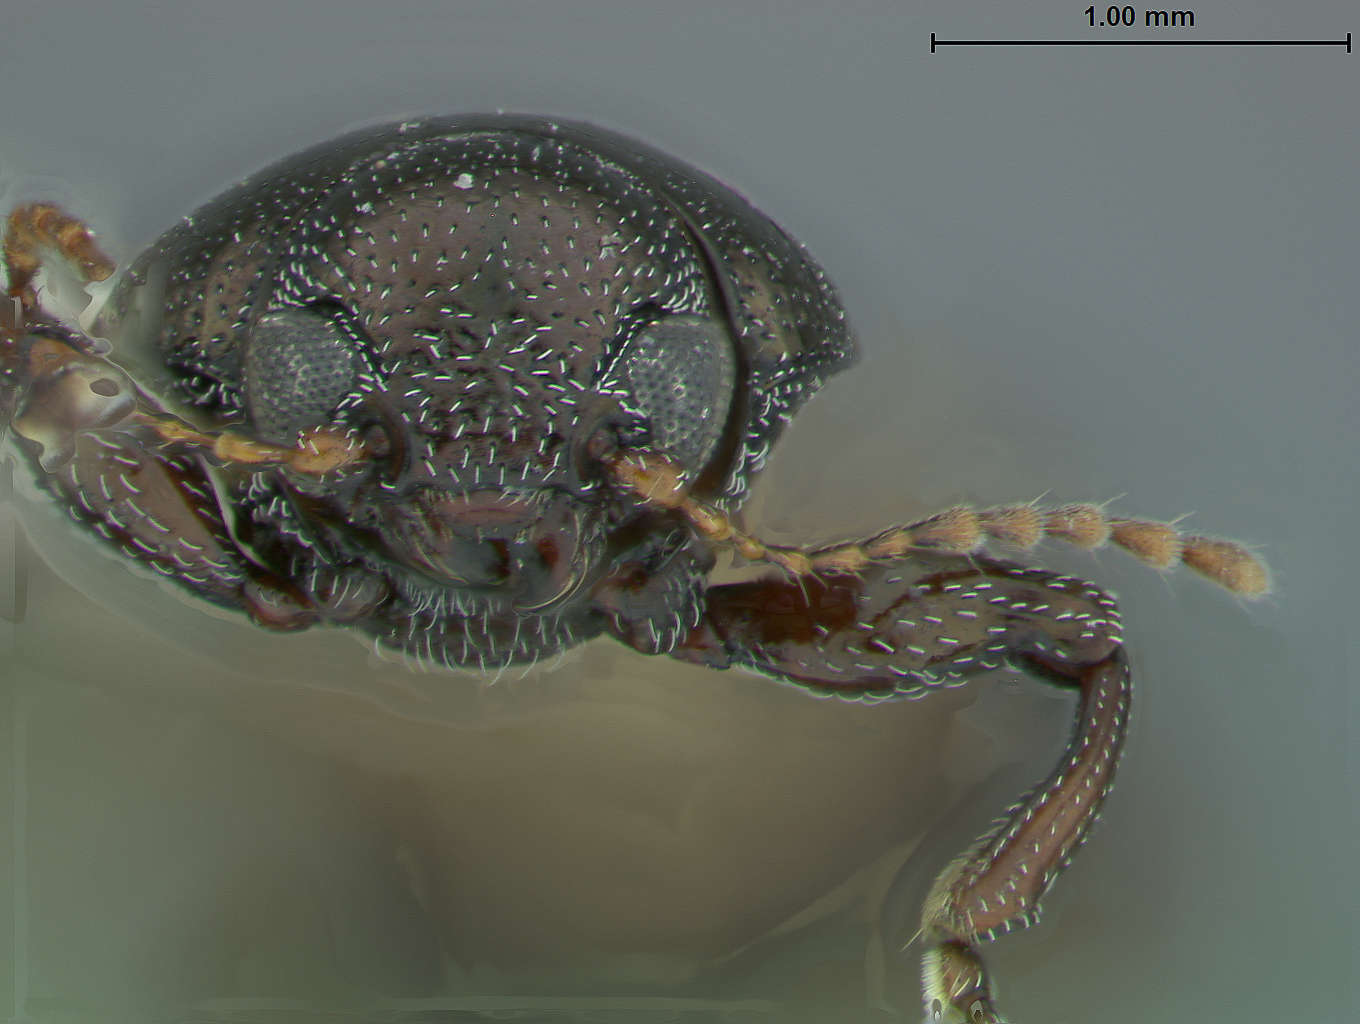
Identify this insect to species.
Chalcosicya crotonis
